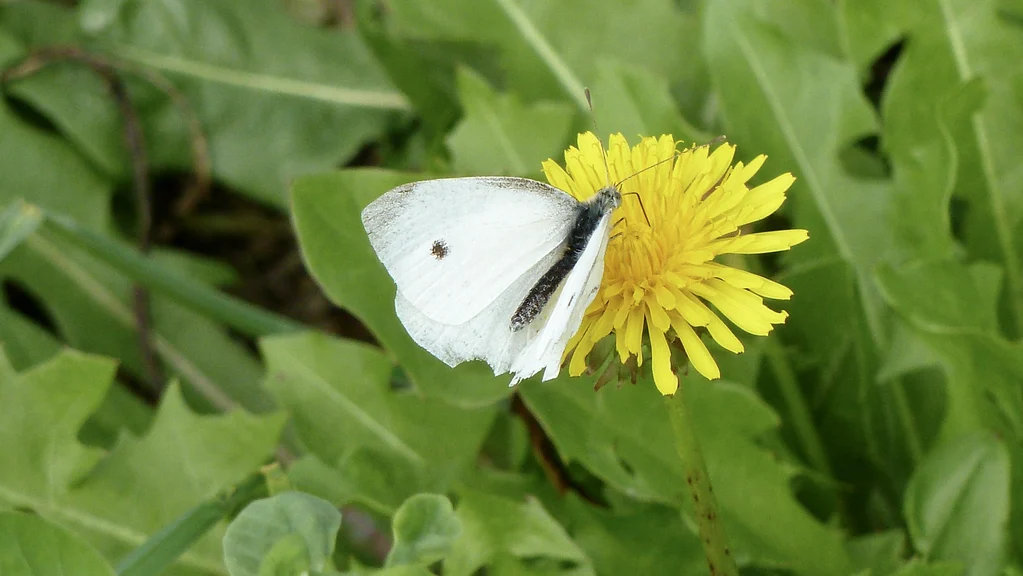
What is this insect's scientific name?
Pieris rapae
